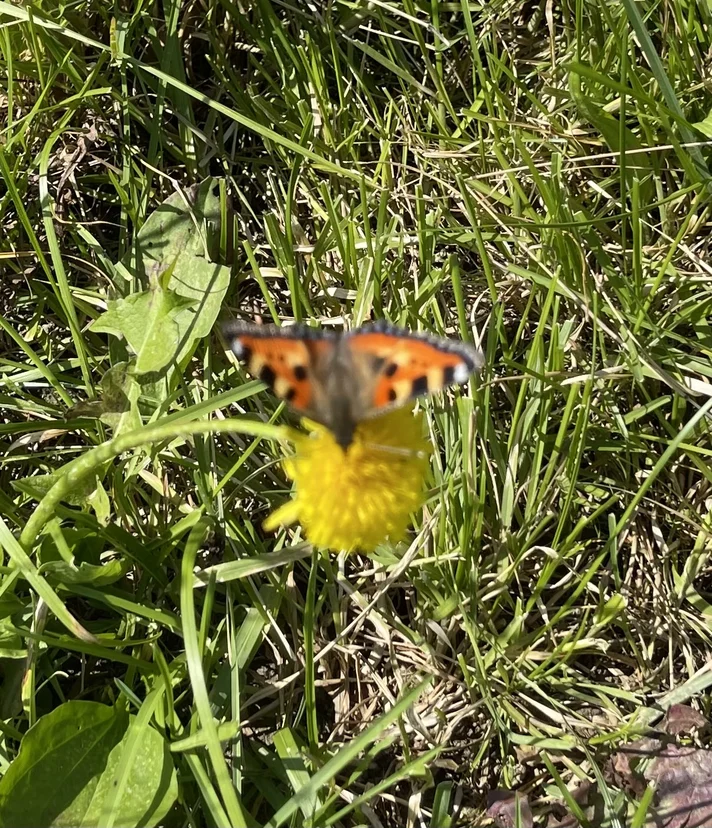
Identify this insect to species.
Aglais urticae
